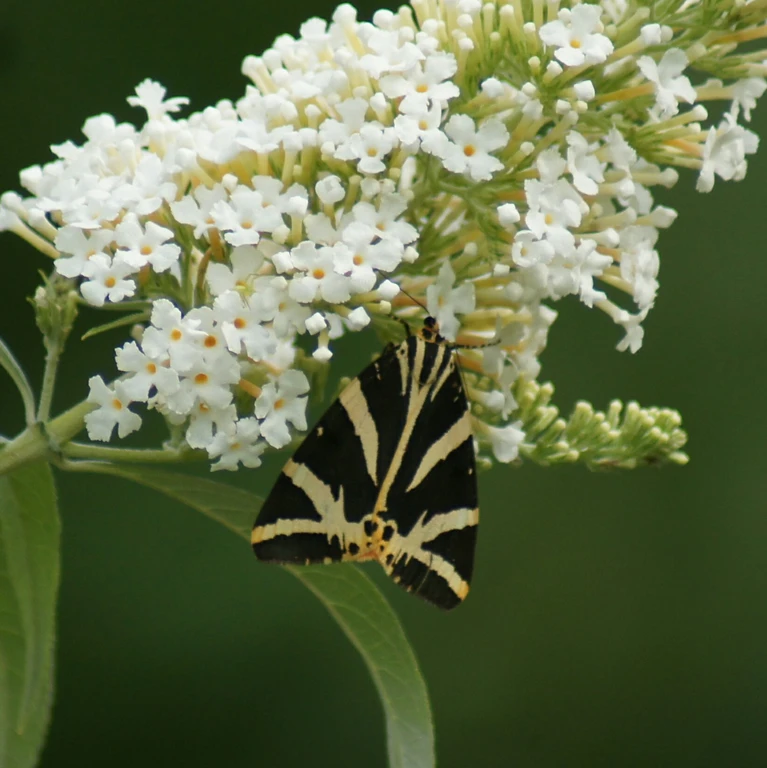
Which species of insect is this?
Euplagia quadripunctaria
